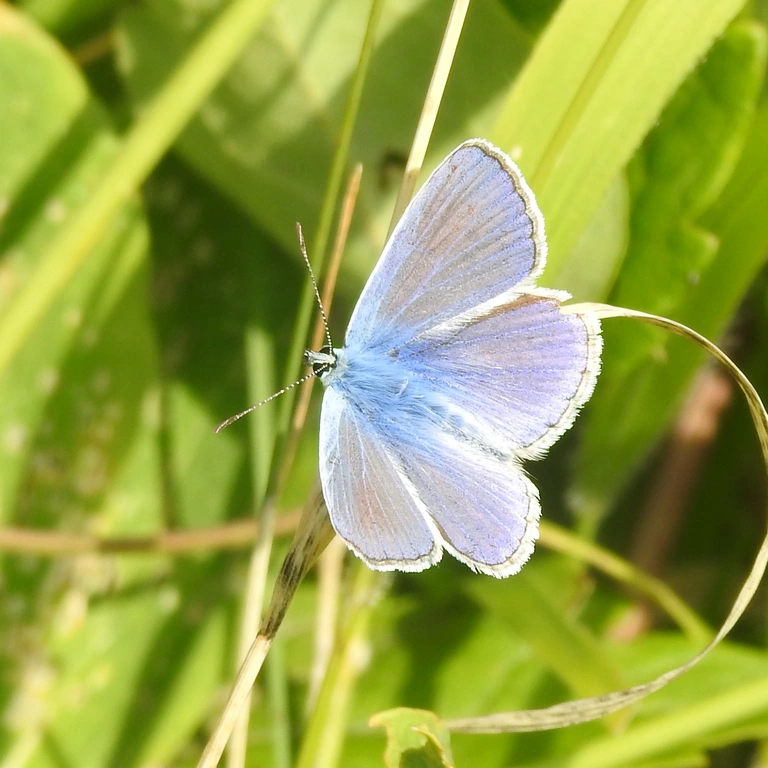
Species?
Polyommatus icarus
